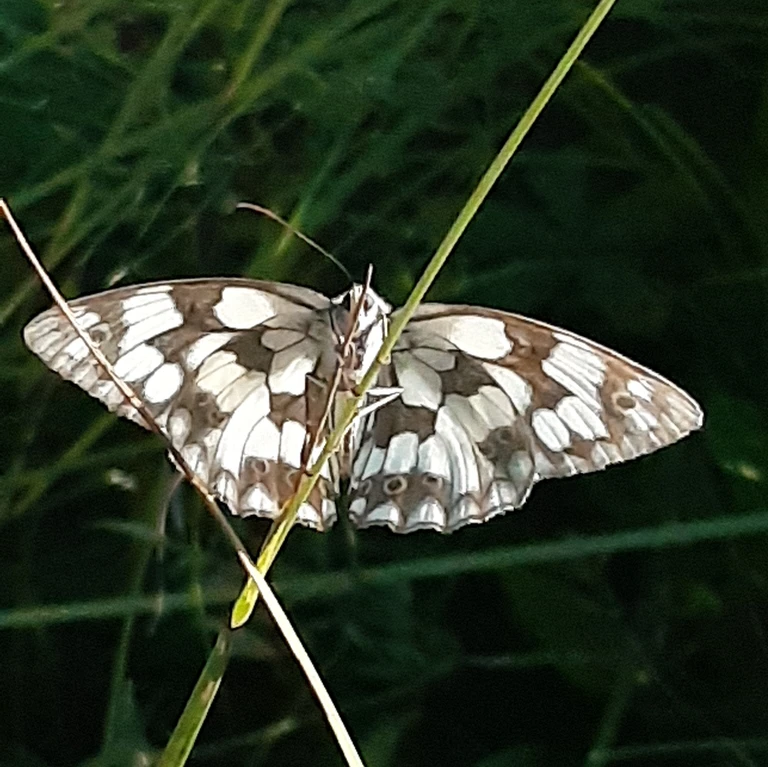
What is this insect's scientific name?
Melanargia galathea
